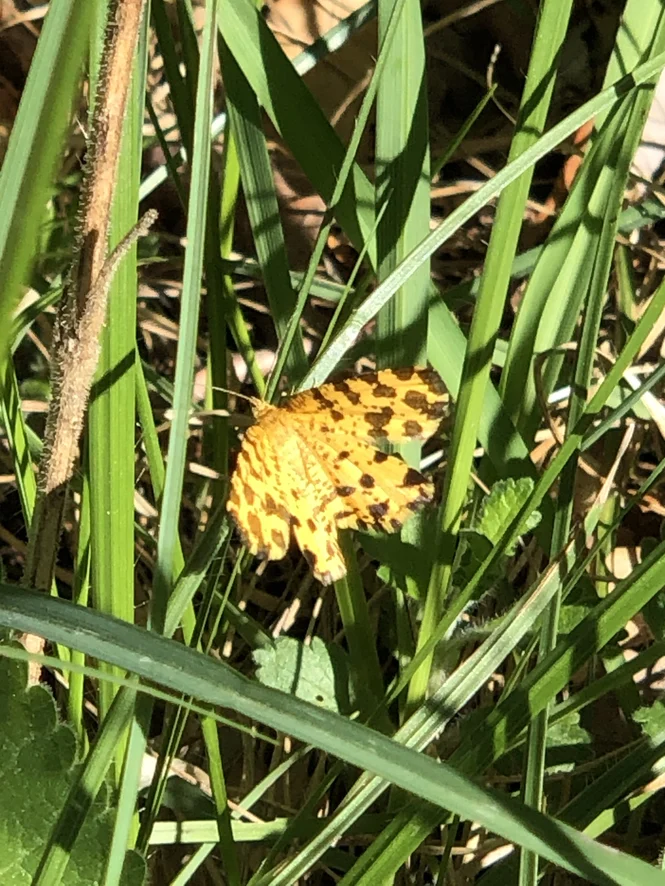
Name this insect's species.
Pseudopanthera macularia
